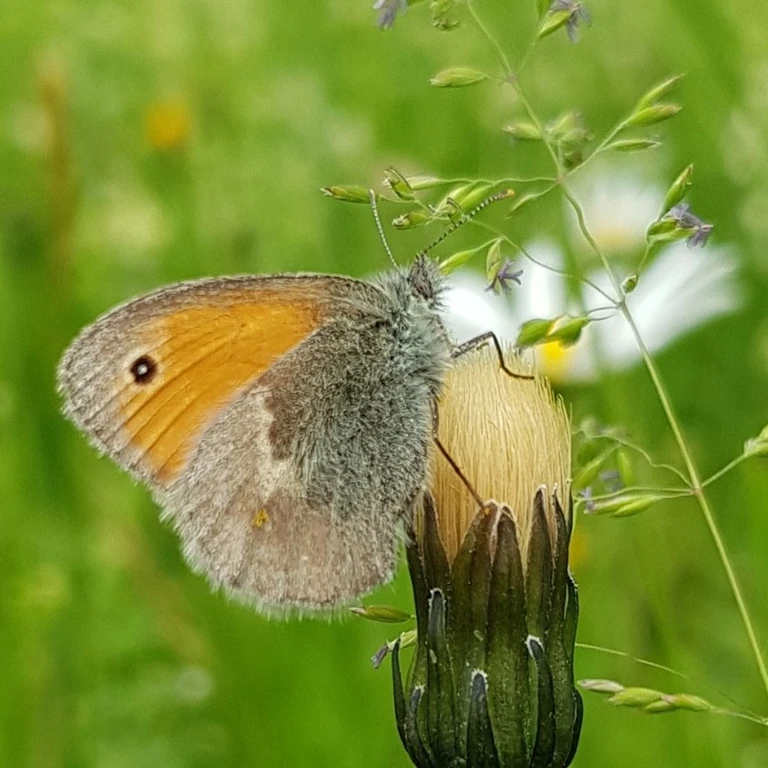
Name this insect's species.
Coenonympha pamphilus
